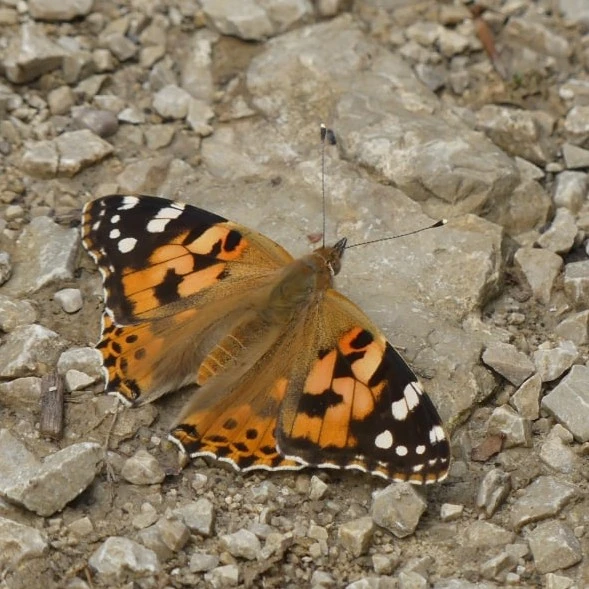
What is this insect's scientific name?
Vanessa cardui
